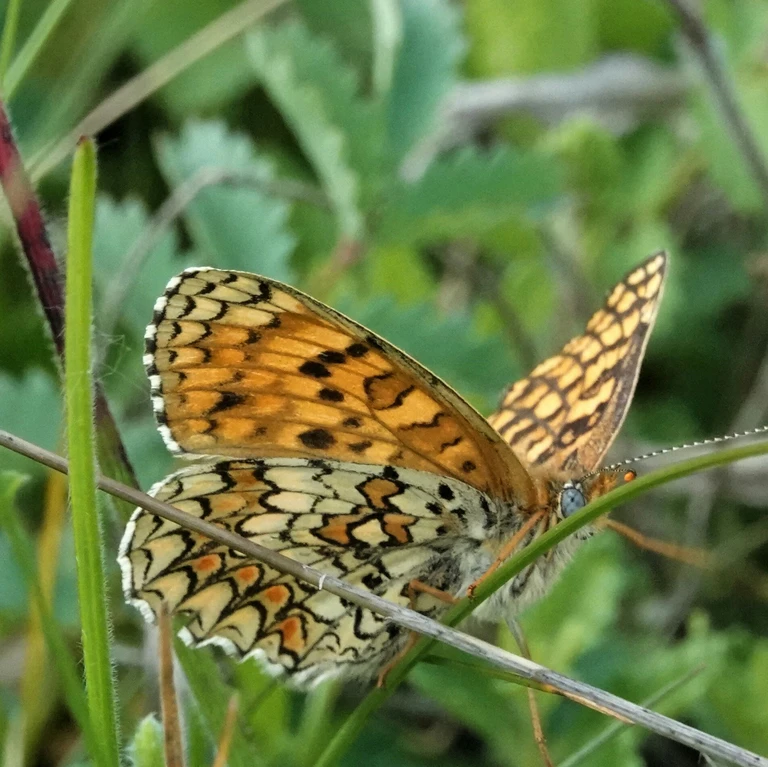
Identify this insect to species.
Melitaea phoebe
